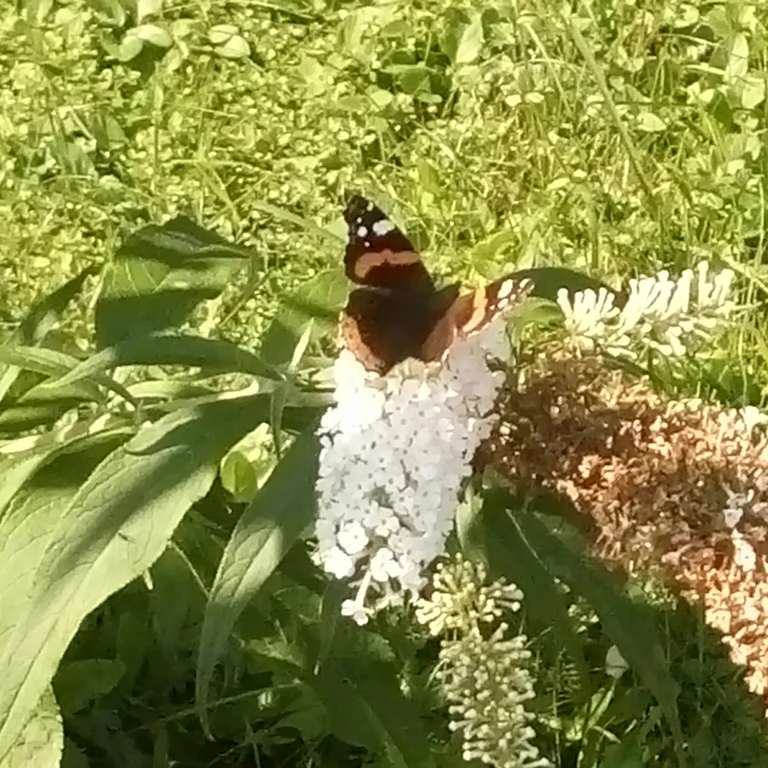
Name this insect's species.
Vanessa atalanta
